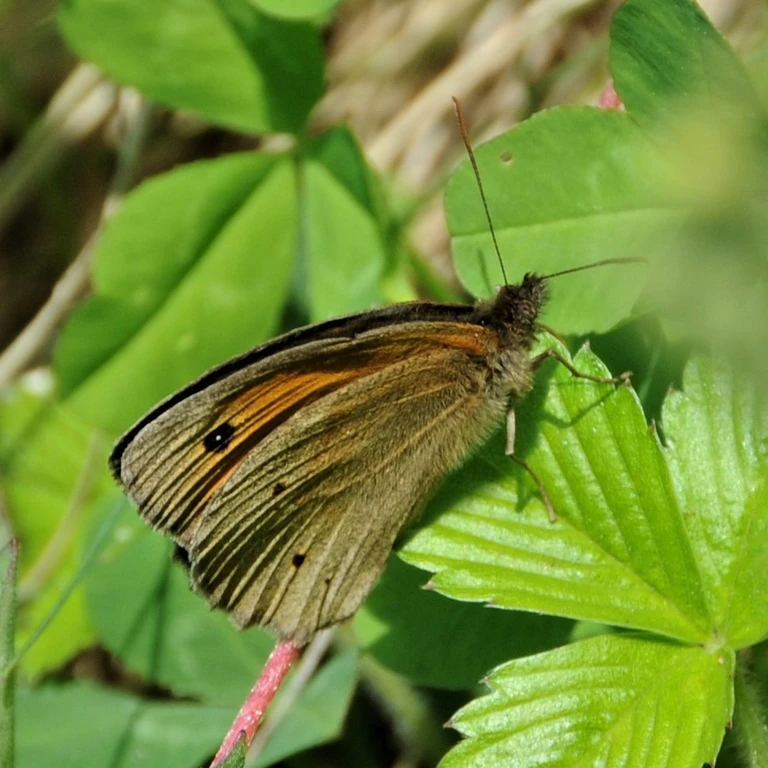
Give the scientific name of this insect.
Maniola jurtina
